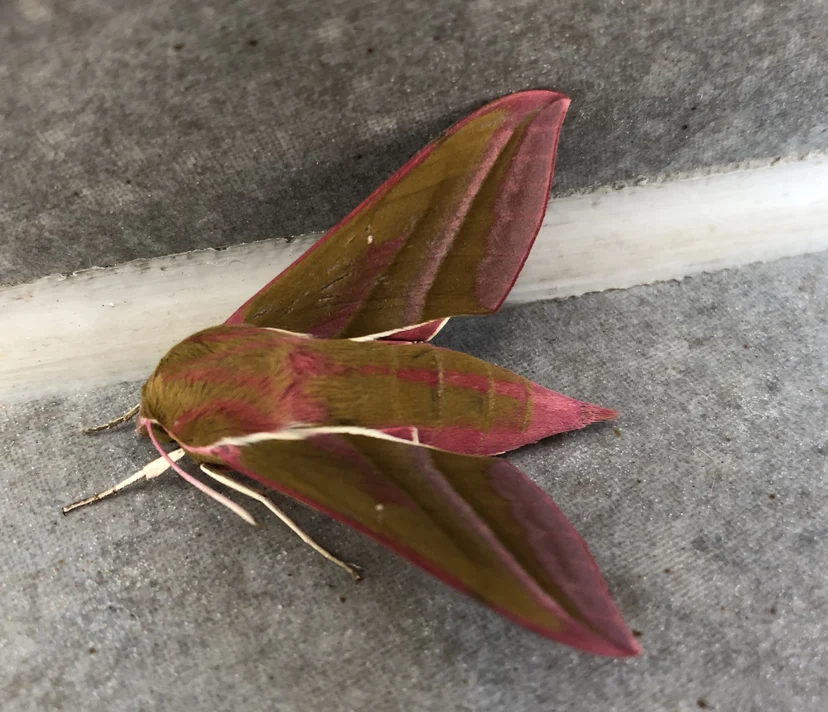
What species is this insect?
Deilephila elpenor
